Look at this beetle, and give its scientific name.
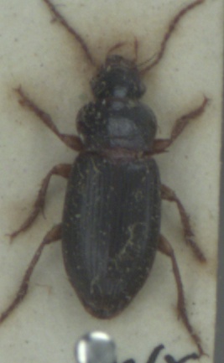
Ophonus rufibarbis
